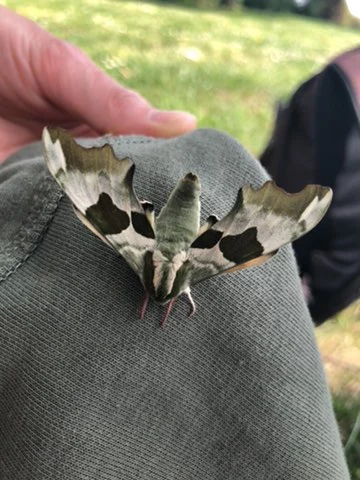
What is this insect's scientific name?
Mimas tiliae
